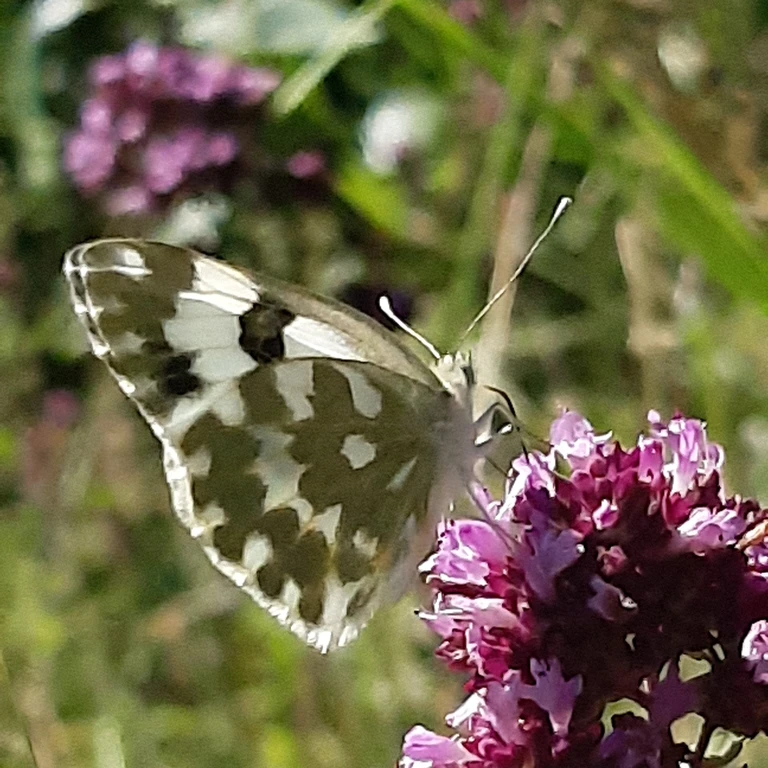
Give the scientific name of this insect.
Pontia edusa
